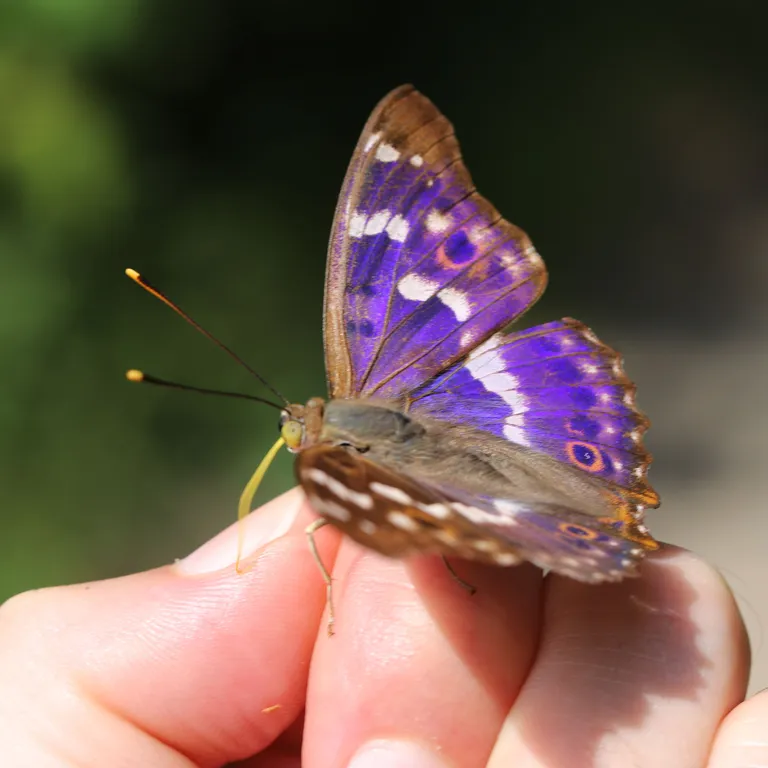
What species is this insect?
Apatura ilia
